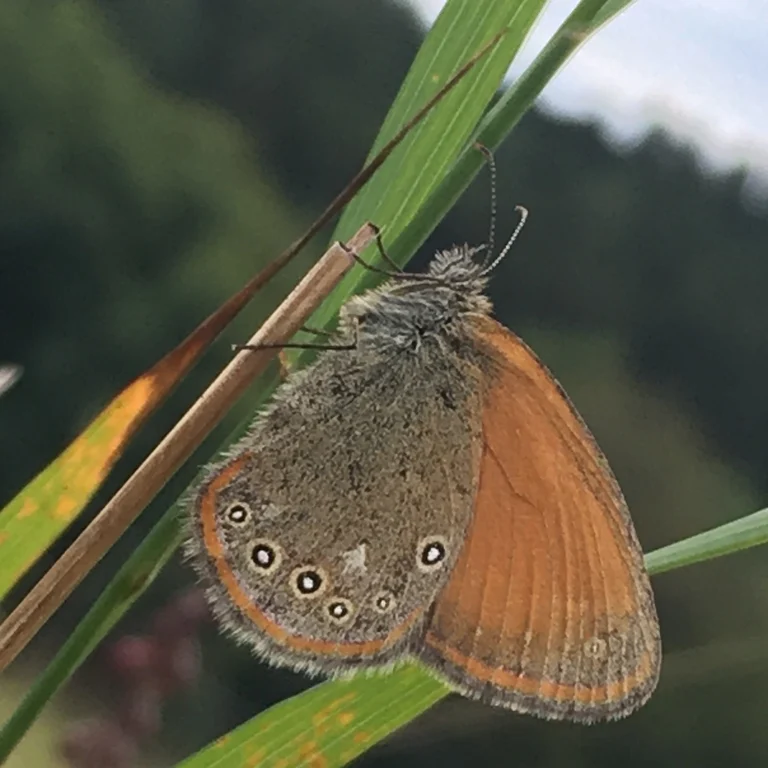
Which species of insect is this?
Coenonympha glycerion (also Coenonympha iphis)
